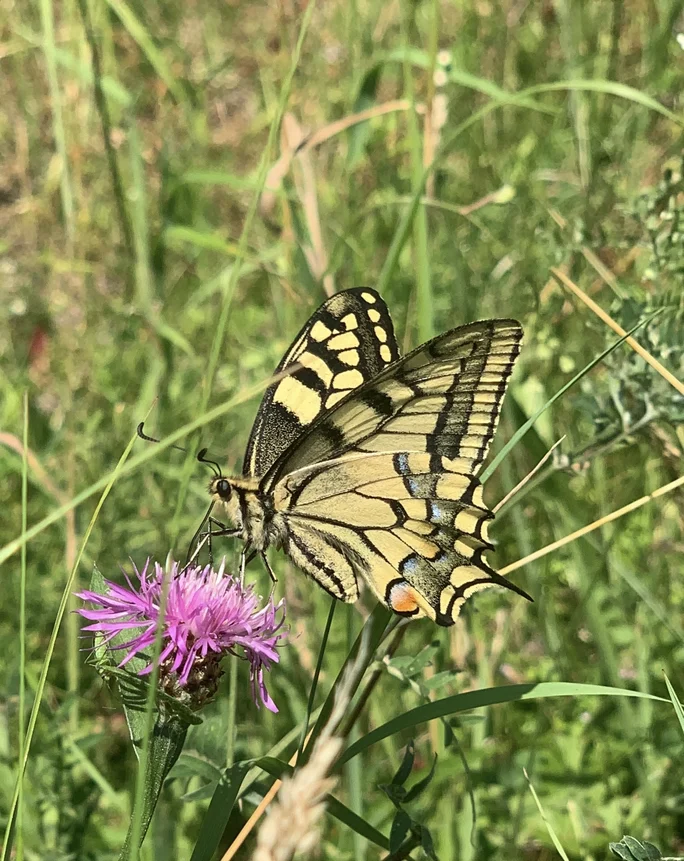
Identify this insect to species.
Papilio machaon
